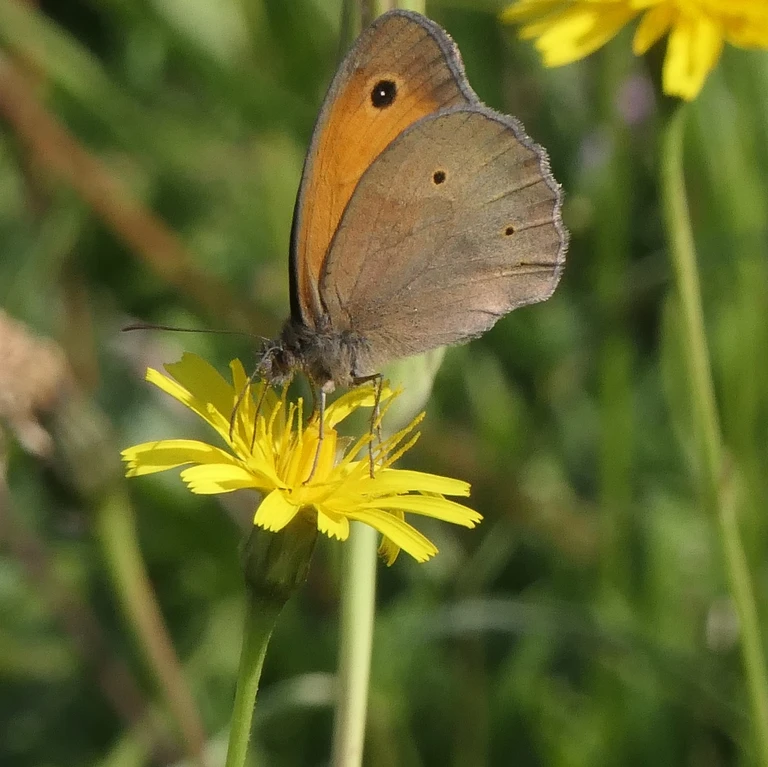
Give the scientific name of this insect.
Maniola jurtina
